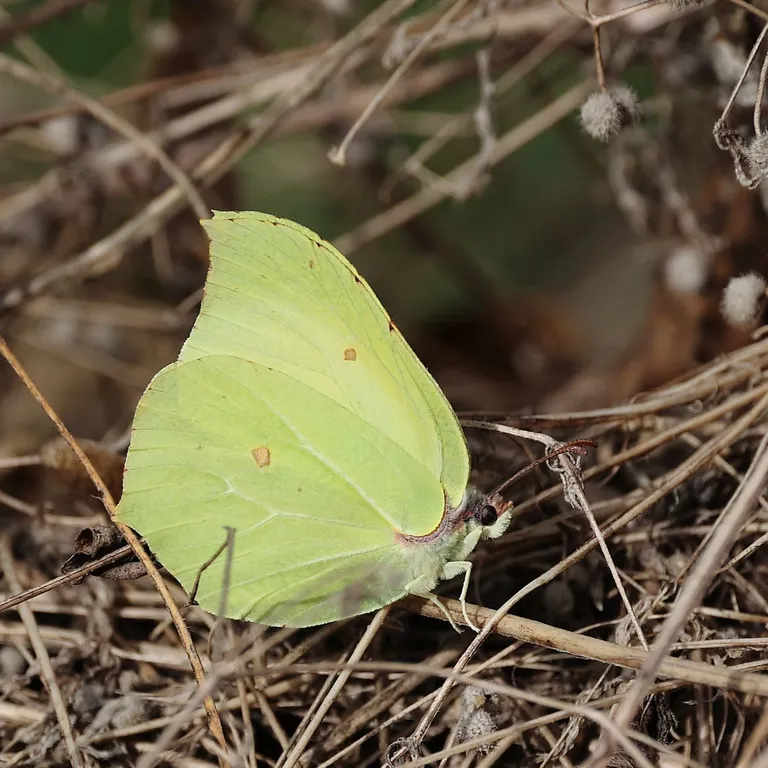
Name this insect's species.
Gonepteryx rhamni
